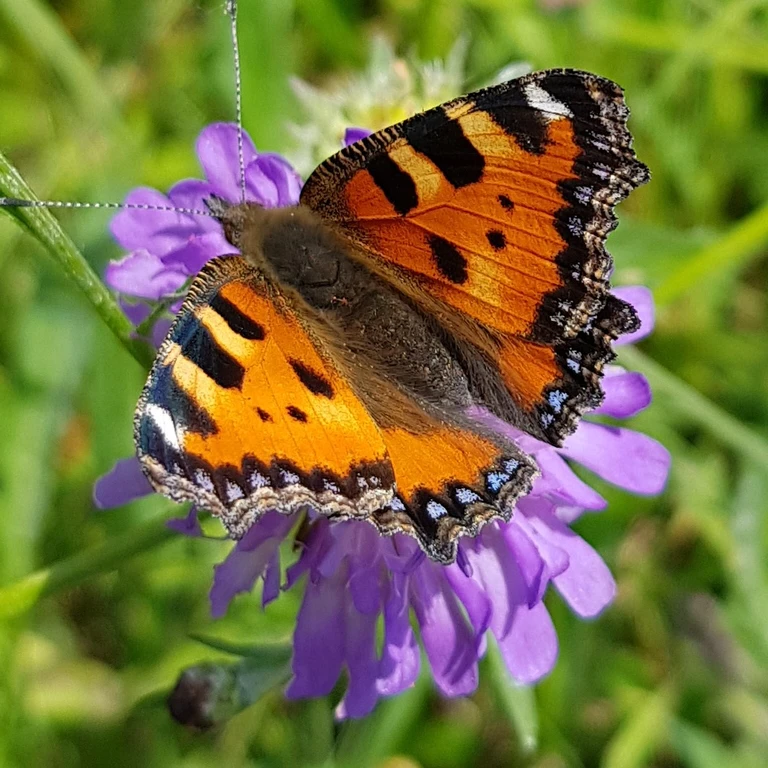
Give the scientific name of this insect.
Aglais urticae
